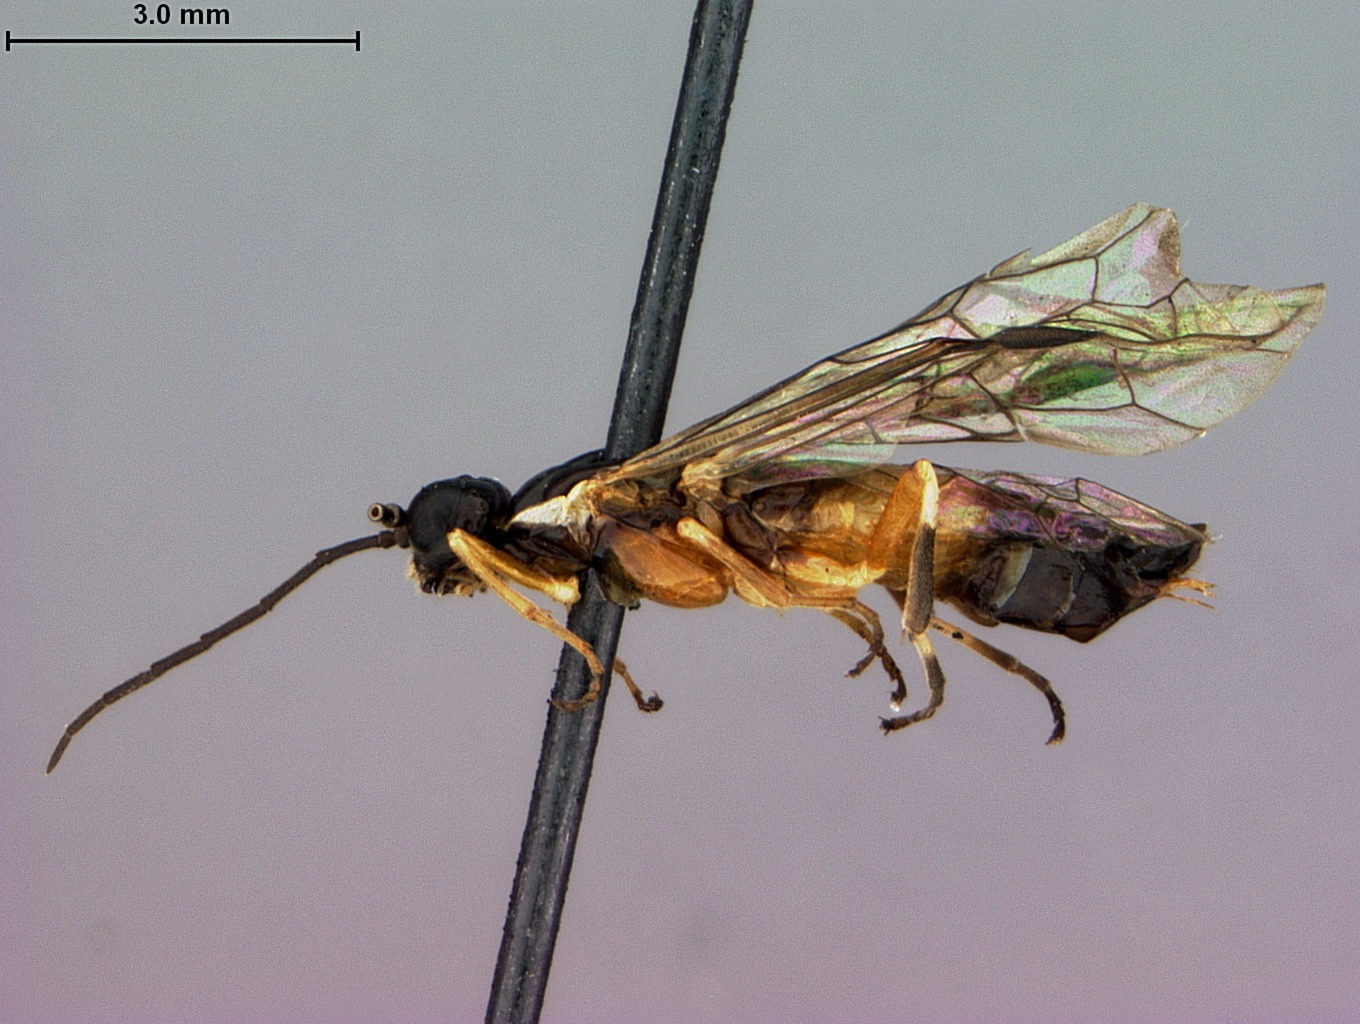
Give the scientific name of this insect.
Hemitaxonus rufopectus
